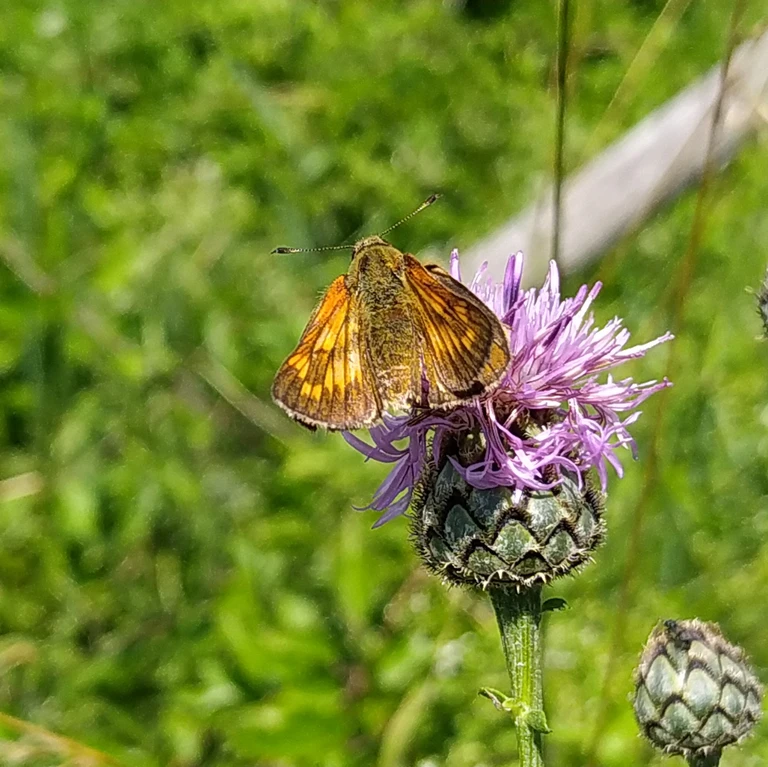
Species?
Ochlodes sylvanus (also Ochlodes venata)
